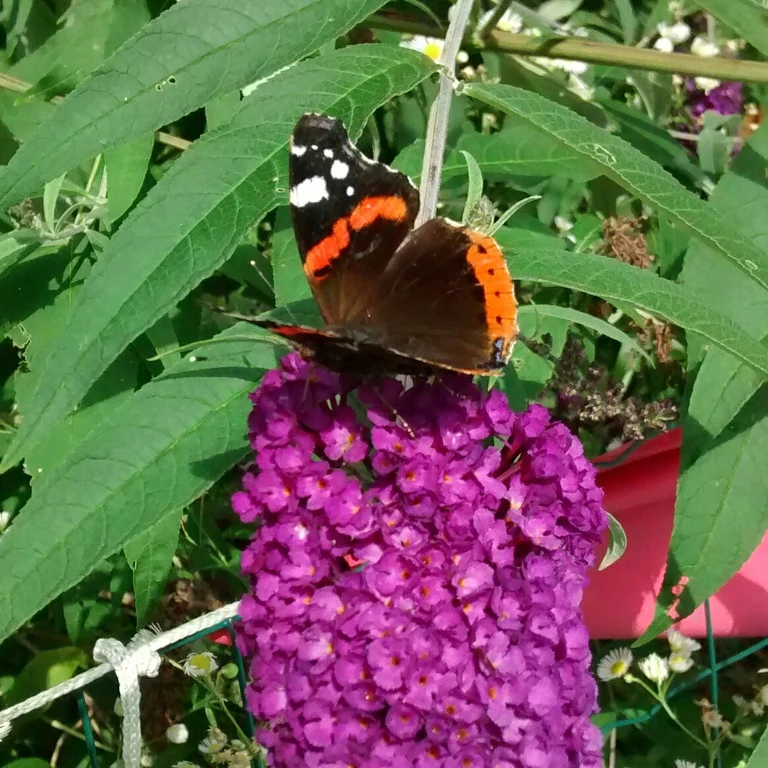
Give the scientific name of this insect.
Vanessa atalanta
